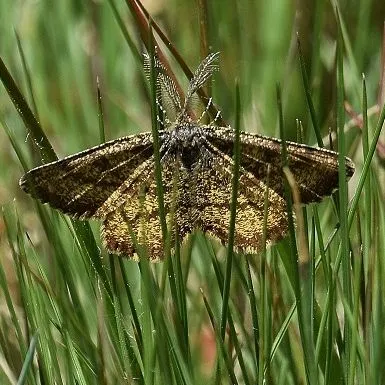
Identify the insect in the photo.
Ematurga atomaria
